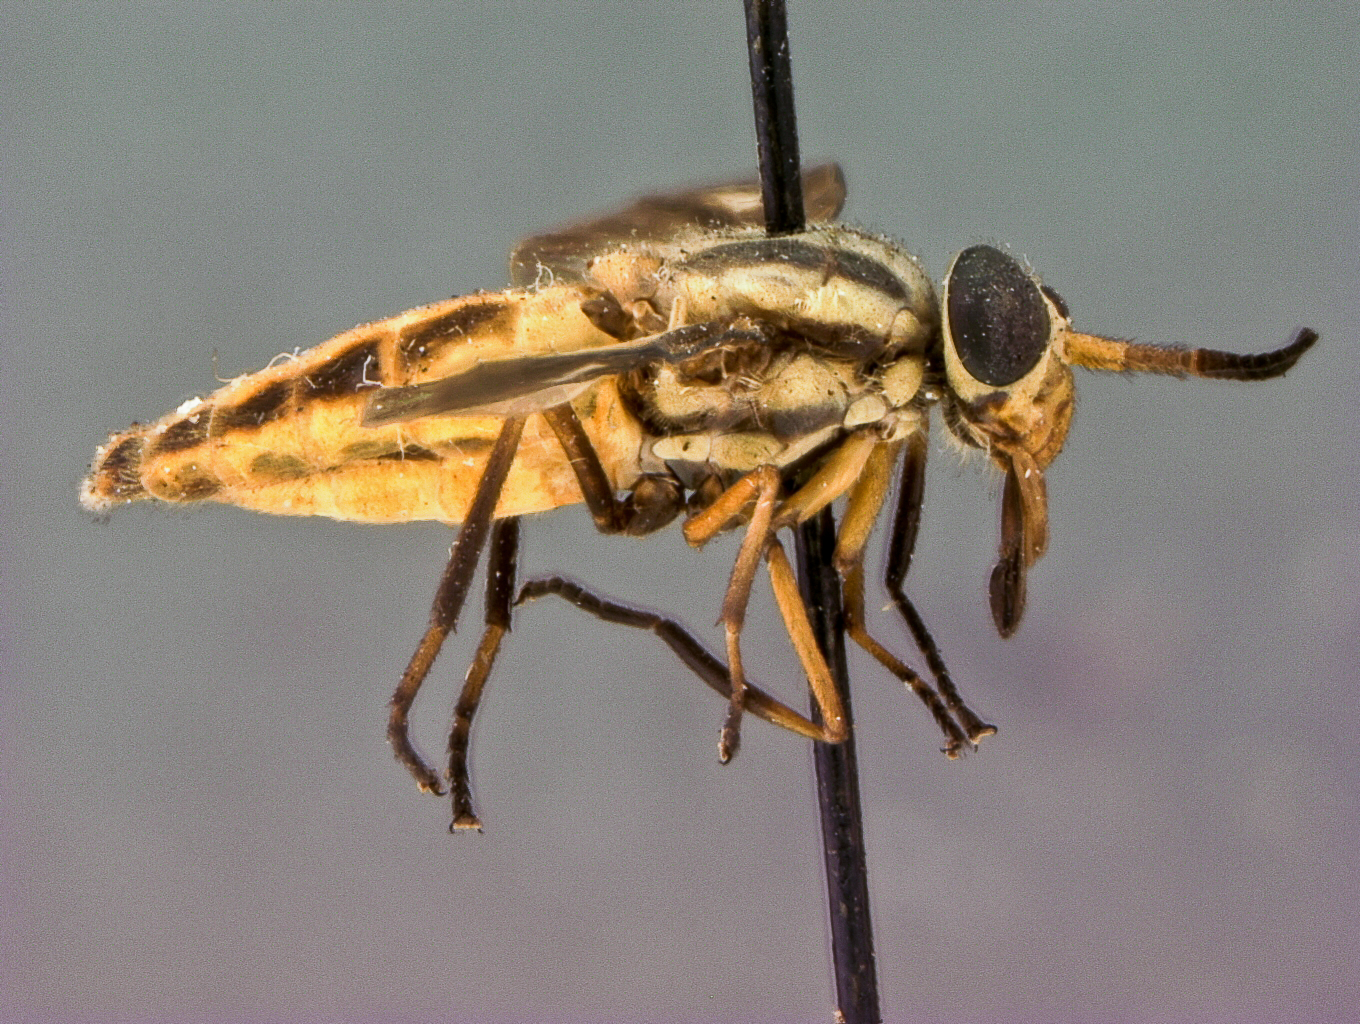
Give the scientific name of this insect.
Chrysops bistellatus
